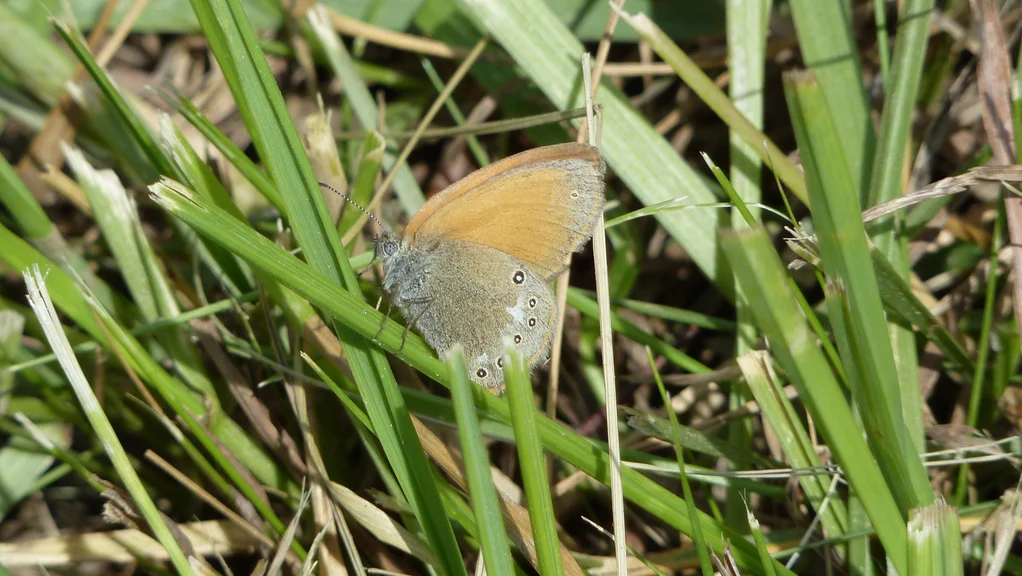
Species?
Coenonympha glycerion (also Coenonympha iphis)
